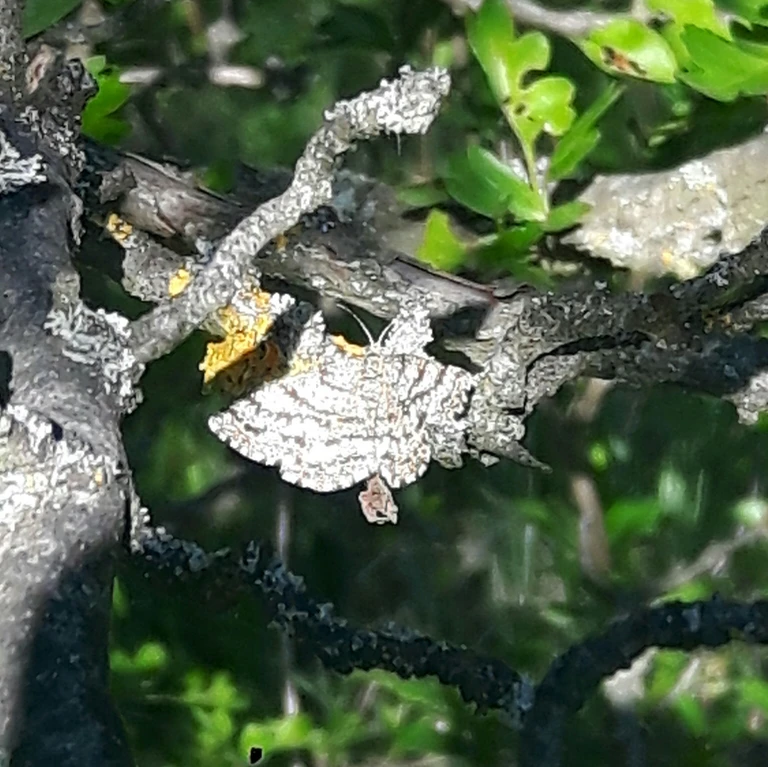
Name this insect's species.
Ematurga atomaria
